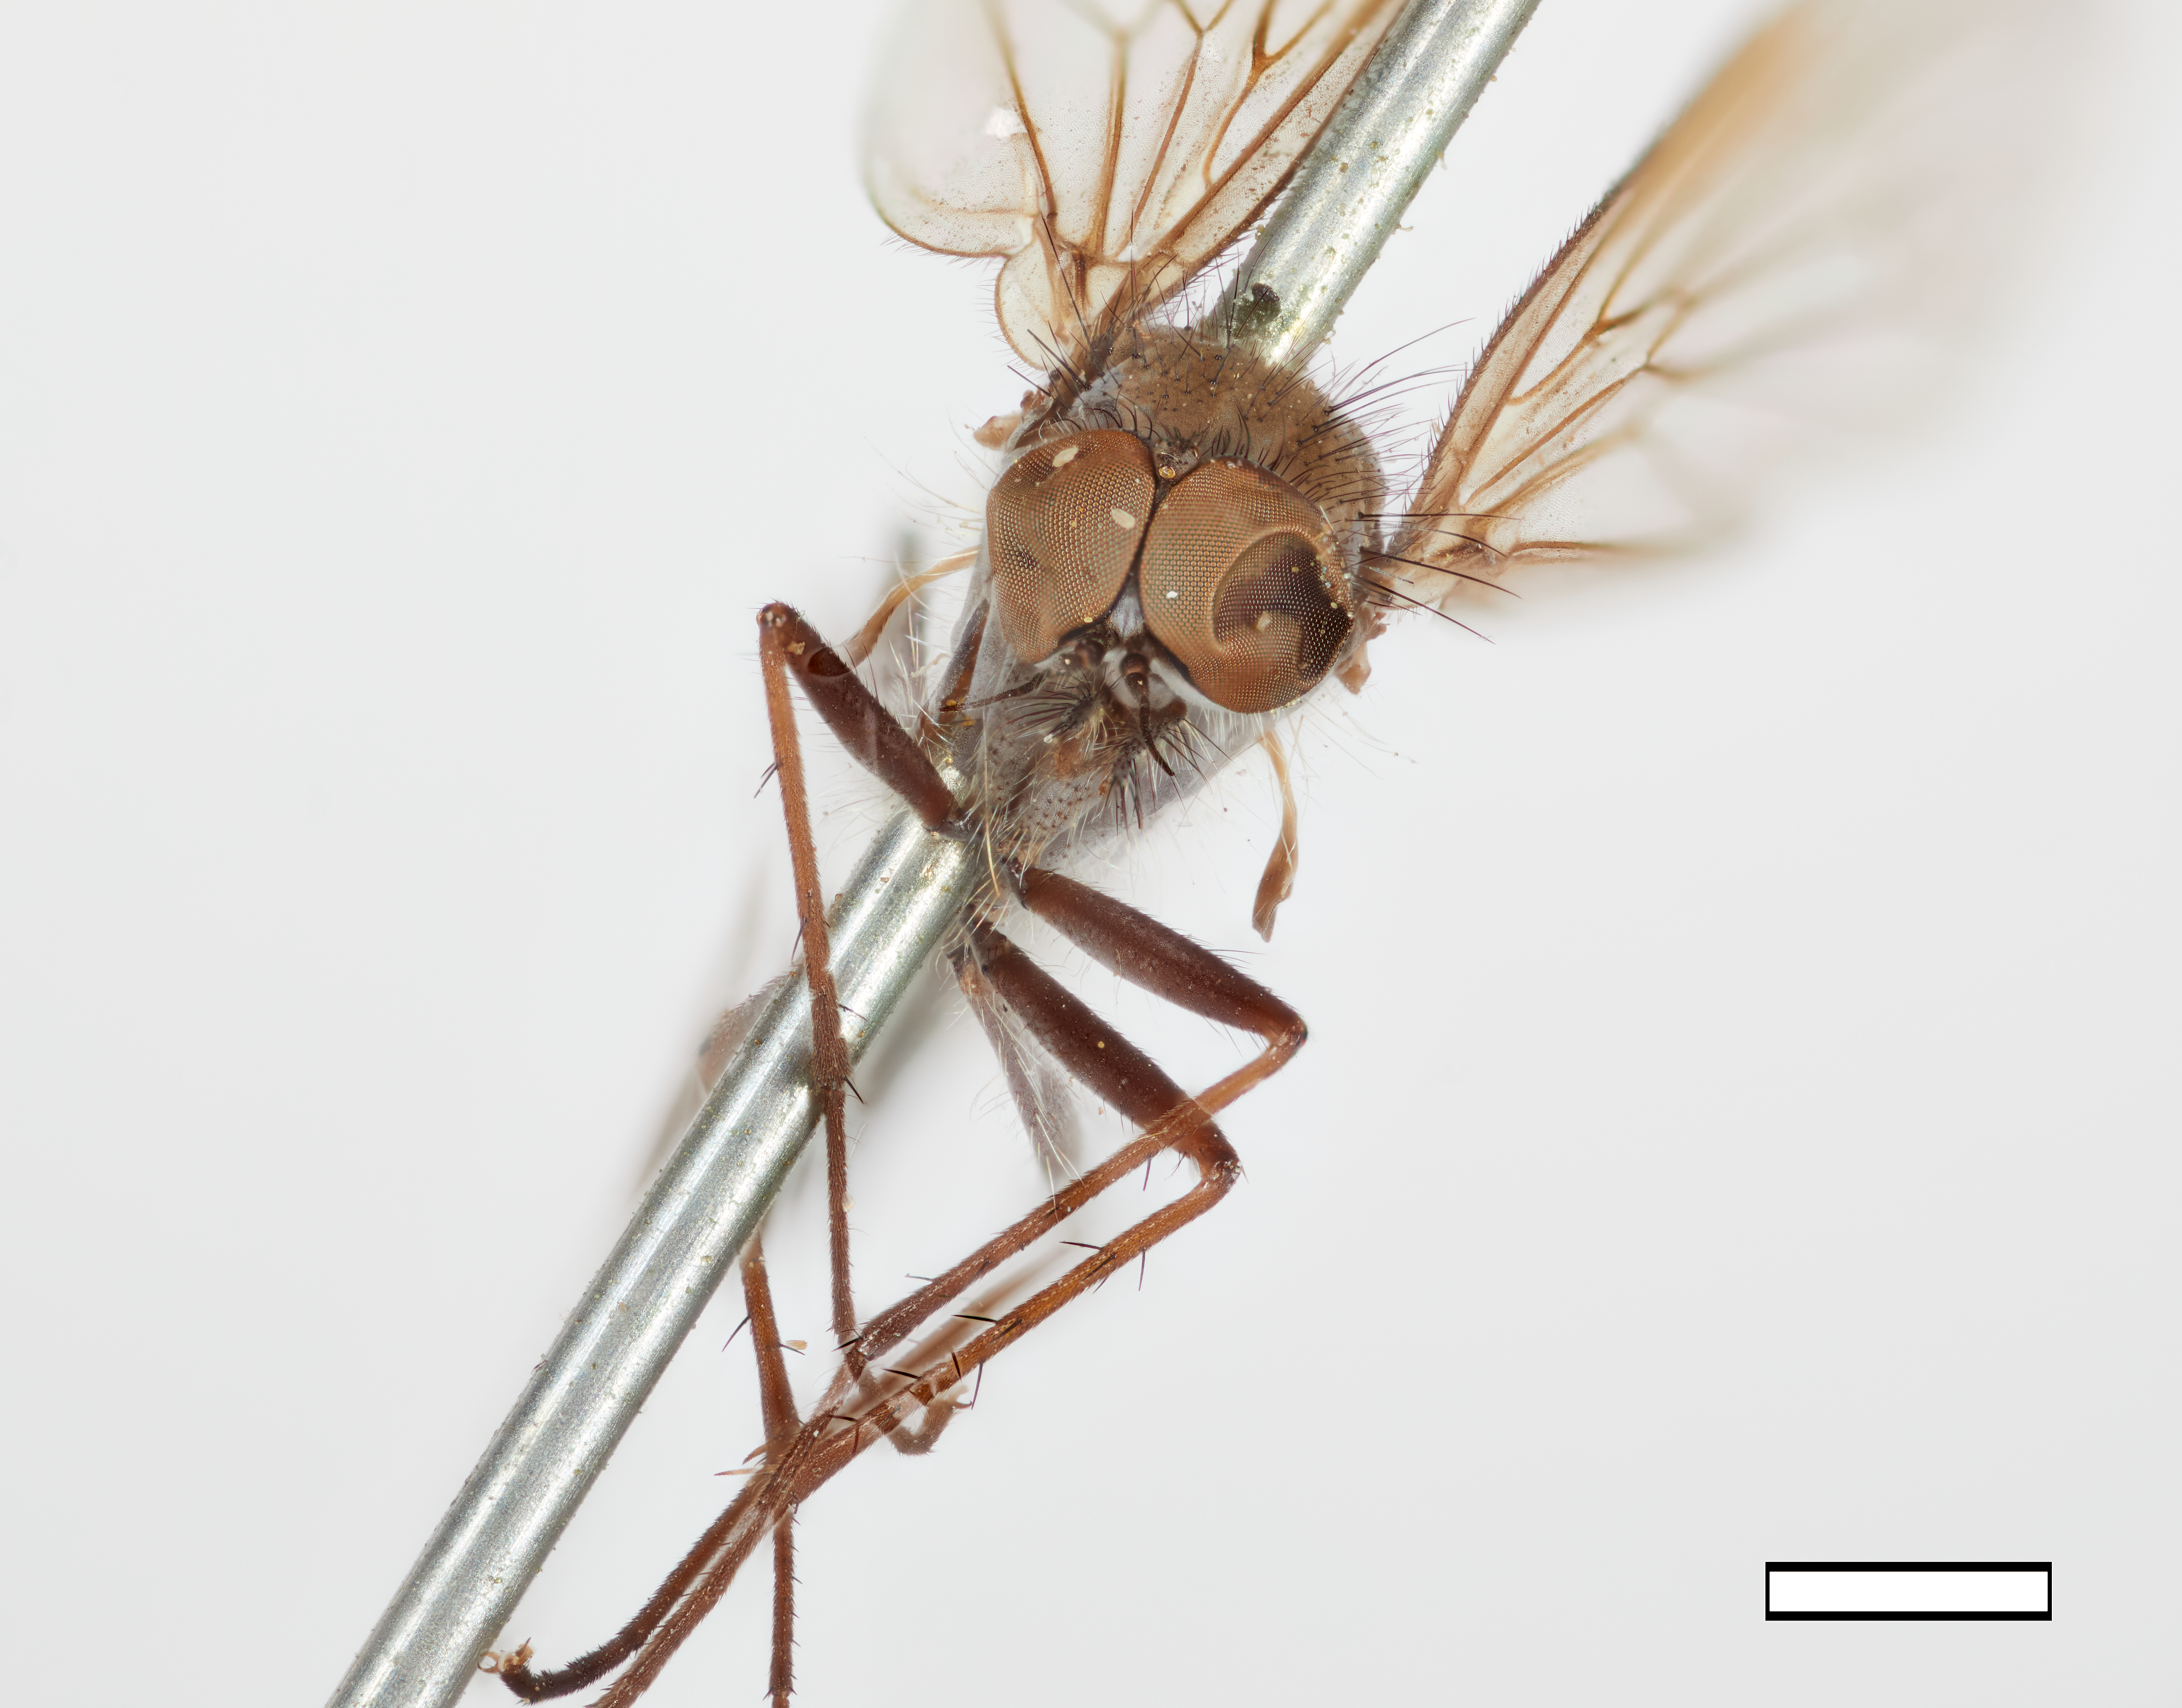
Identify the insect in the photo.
Atherimorpha triangularis
